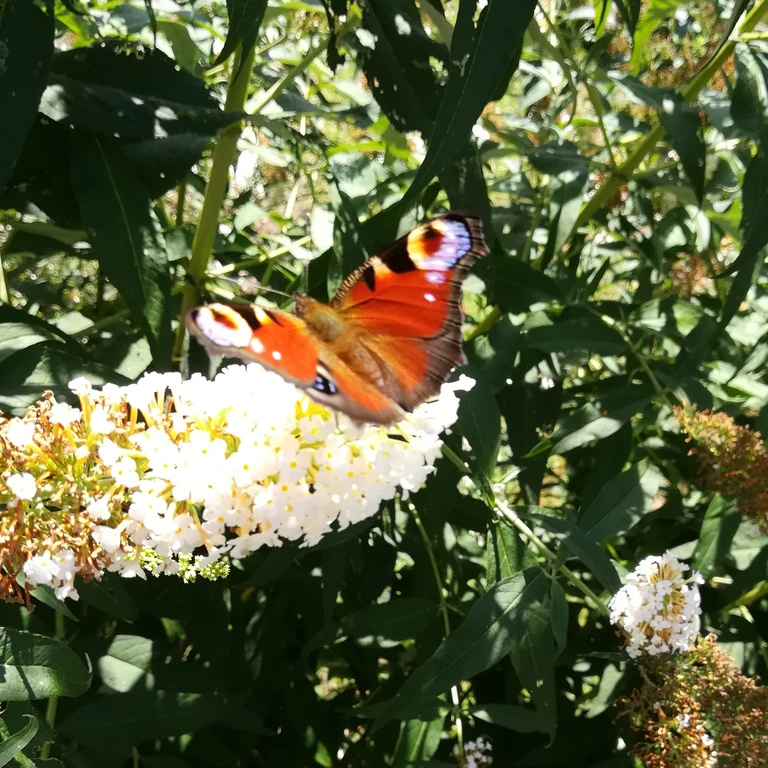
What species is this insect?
Aglais io
